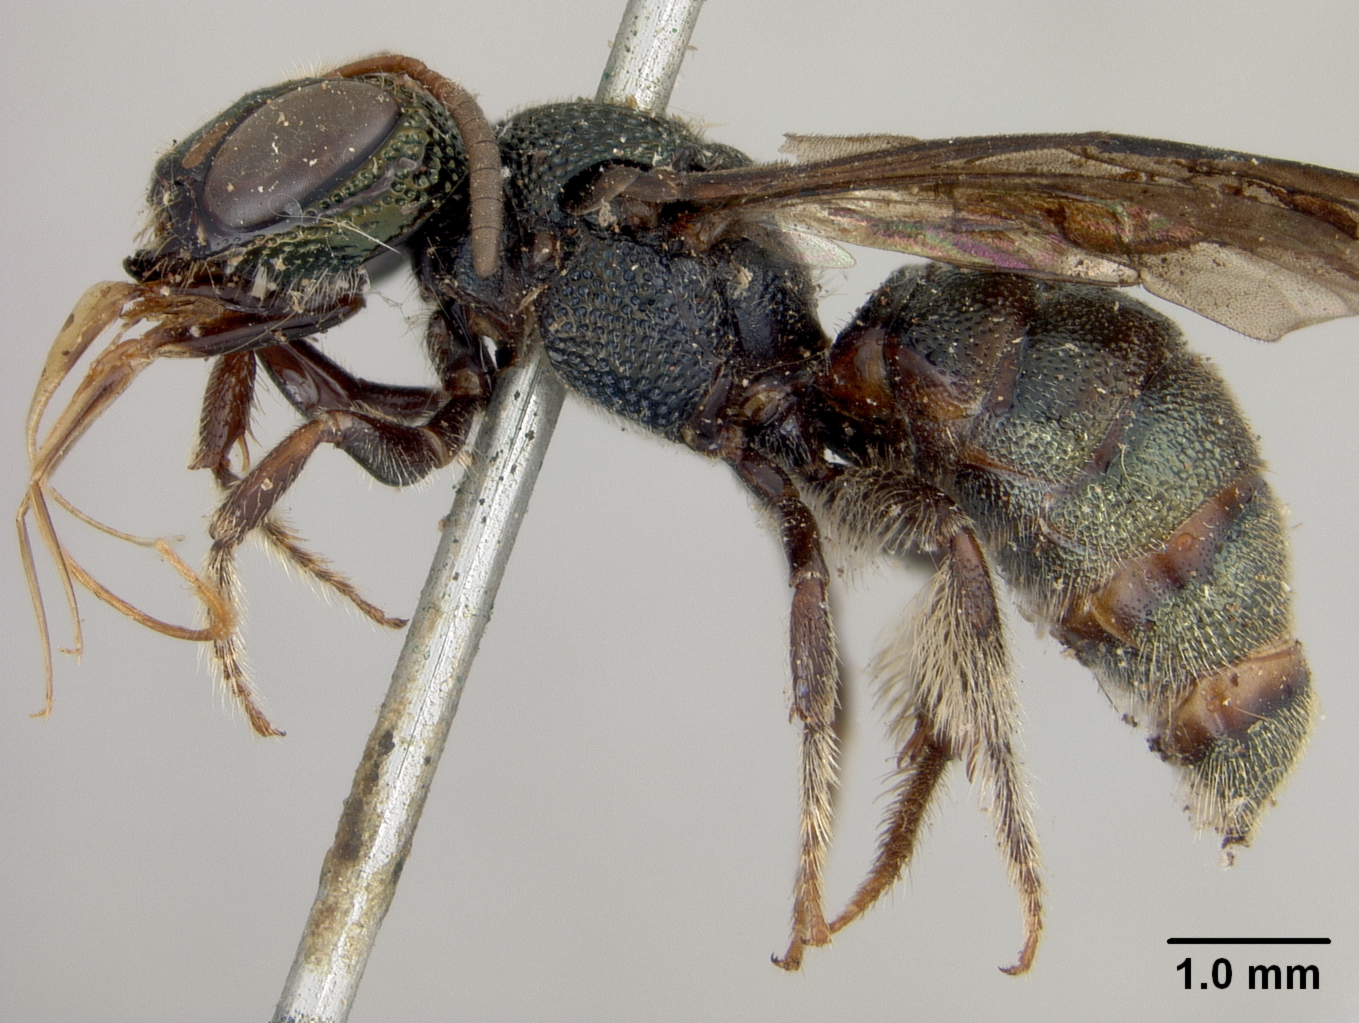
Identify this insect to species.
Ceratina vernoniae
